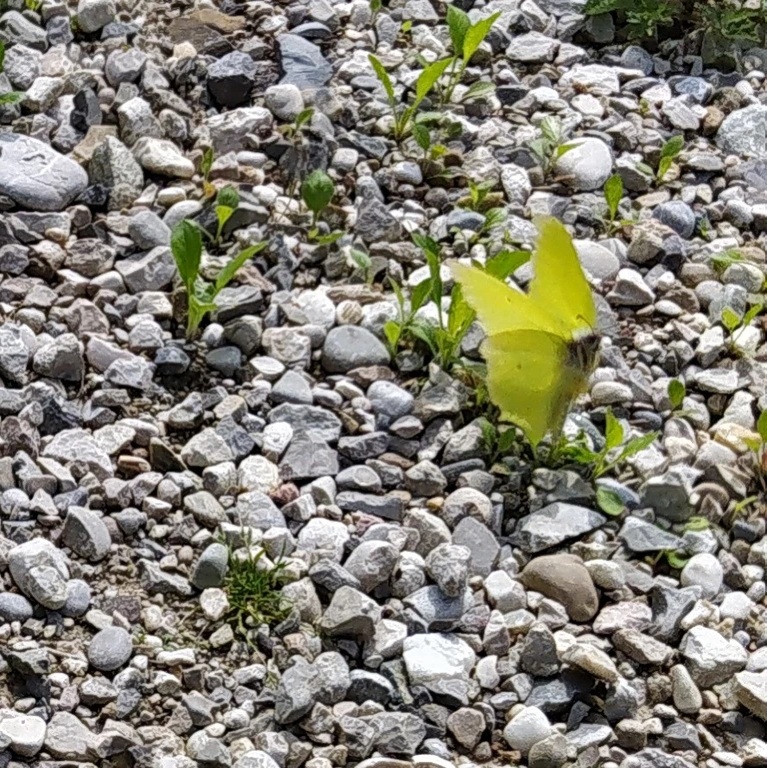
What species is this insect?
Gonepteryx rhamni
